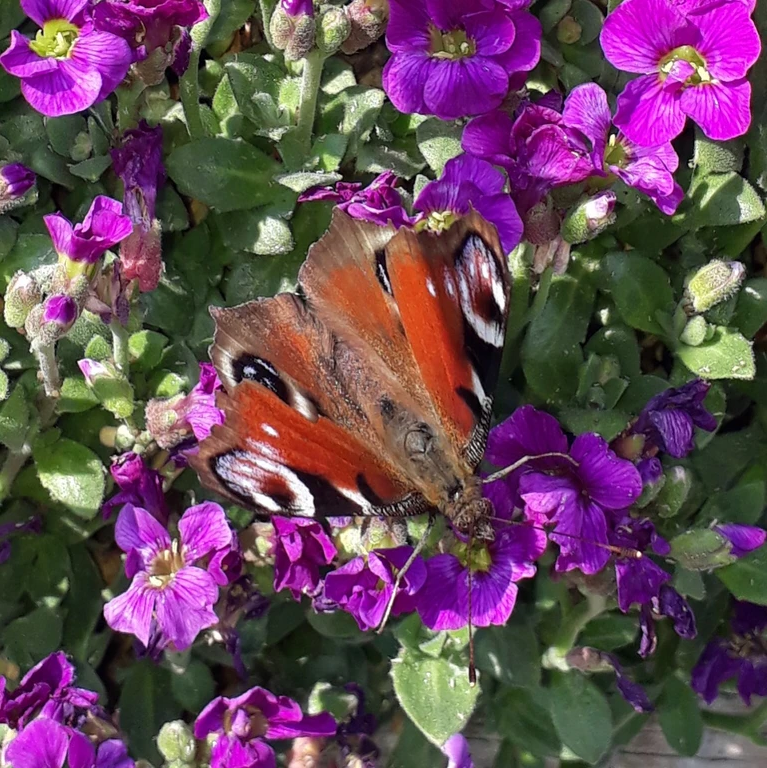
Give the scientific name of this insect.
Aglais io
